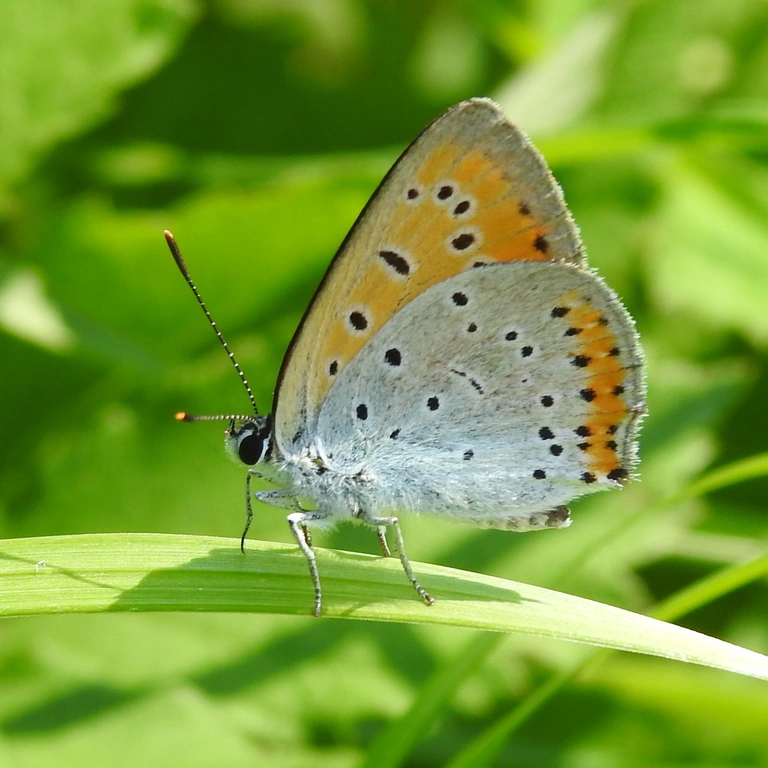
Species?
Lycaena dispar
